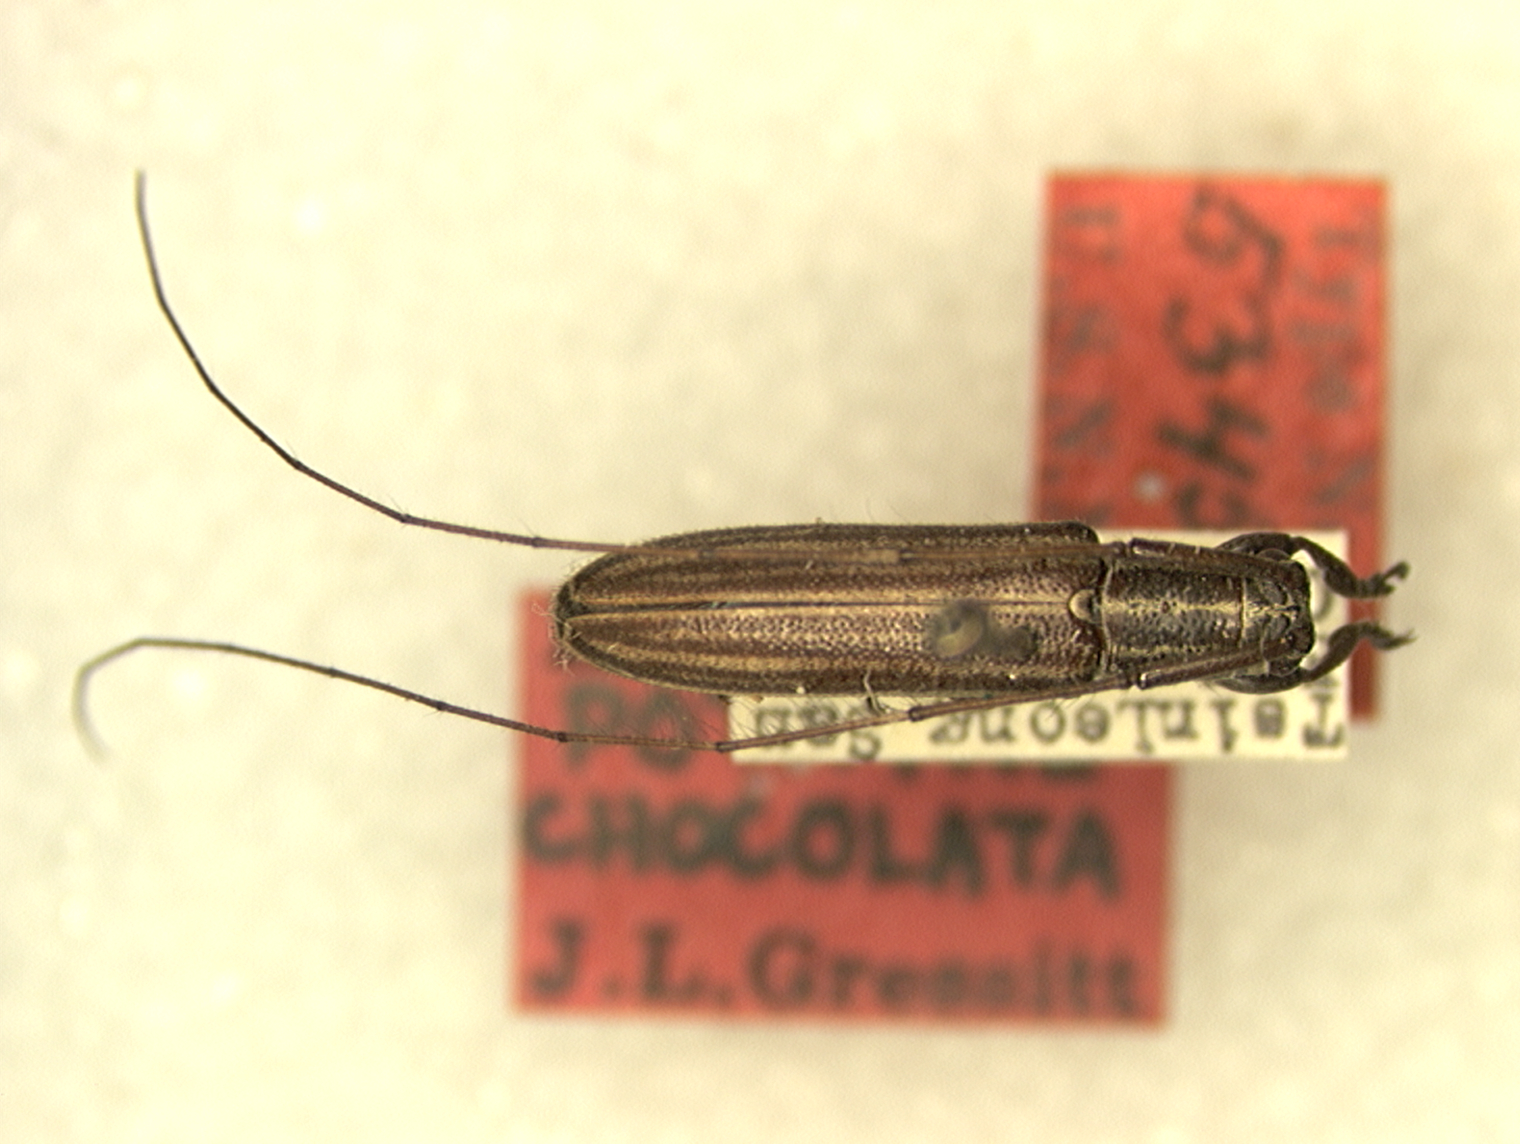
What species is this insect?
Pothyne chocolata
